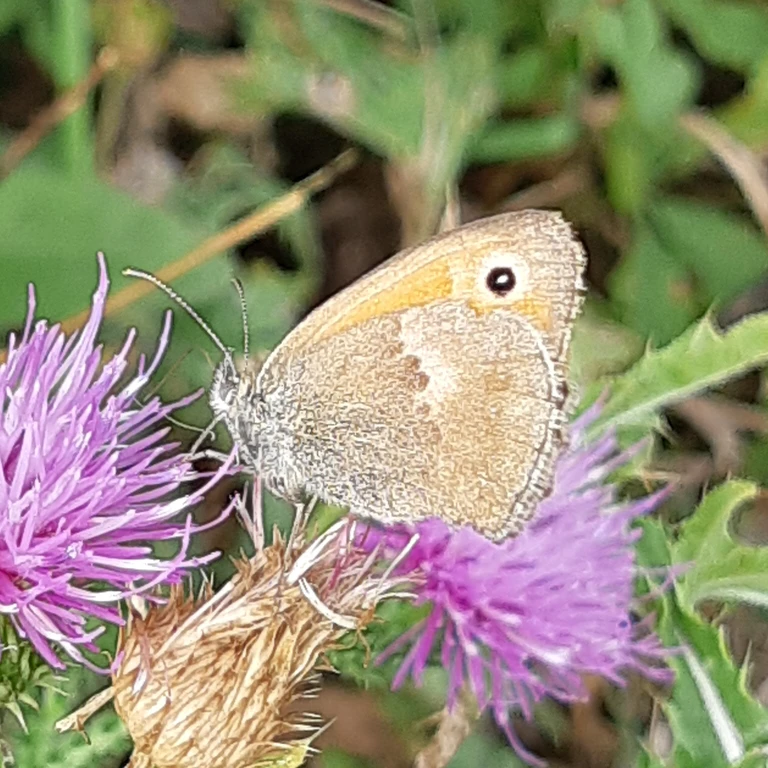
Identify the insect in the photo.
Coenonympha pamphilus
